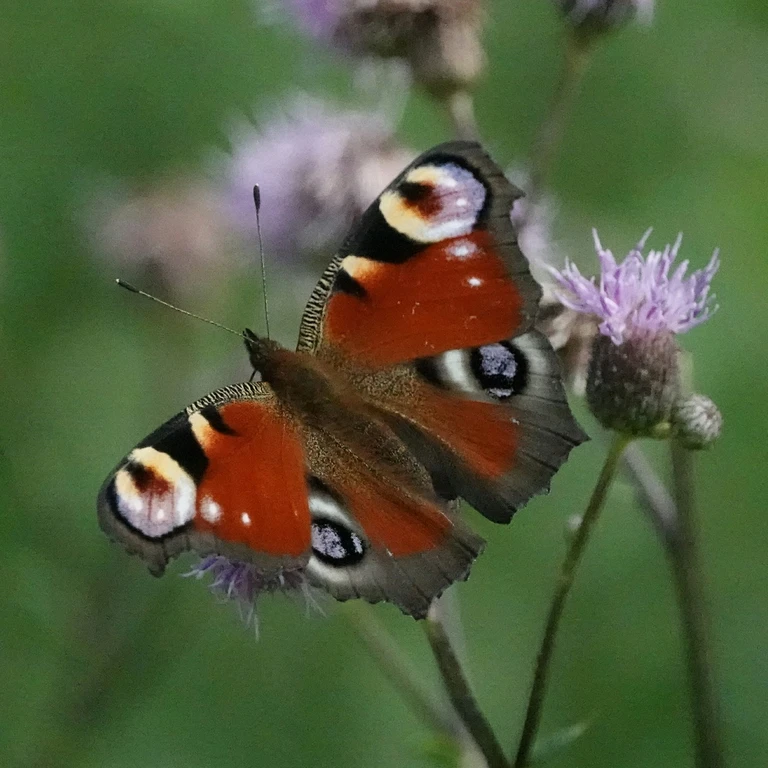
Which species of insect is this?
Aglais io
